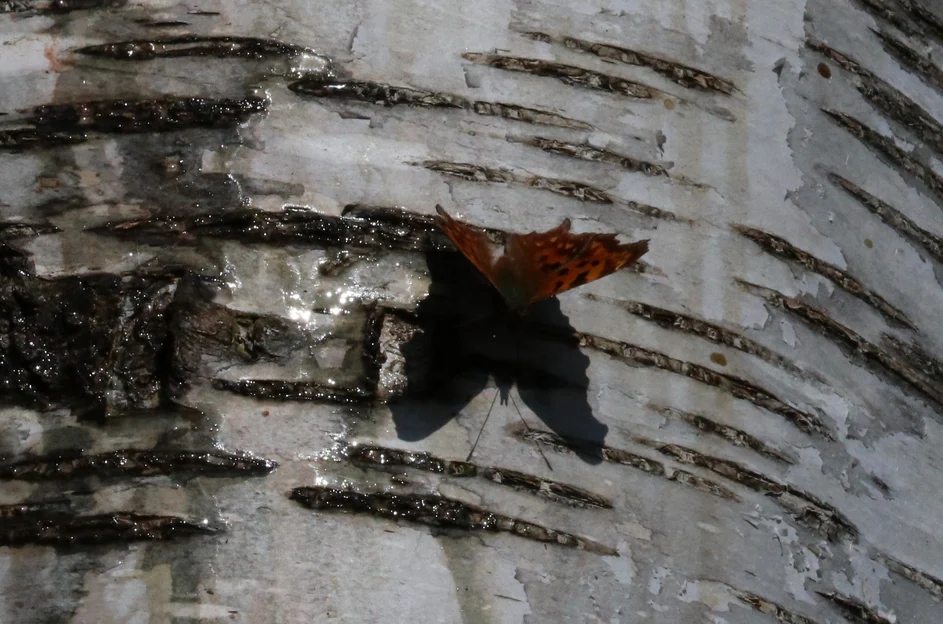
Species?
Polygonia c-album
